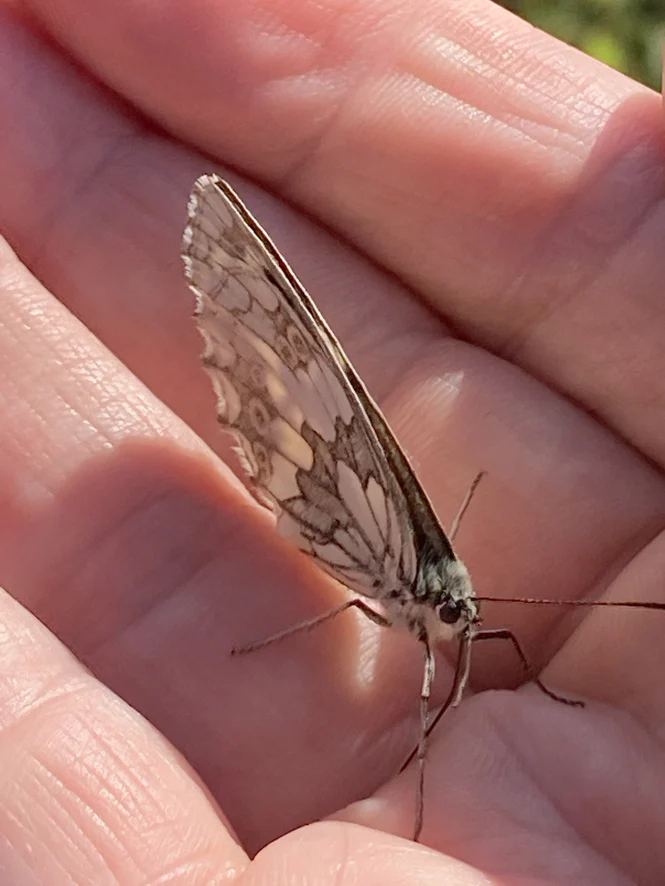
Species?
Melanargia galathea
